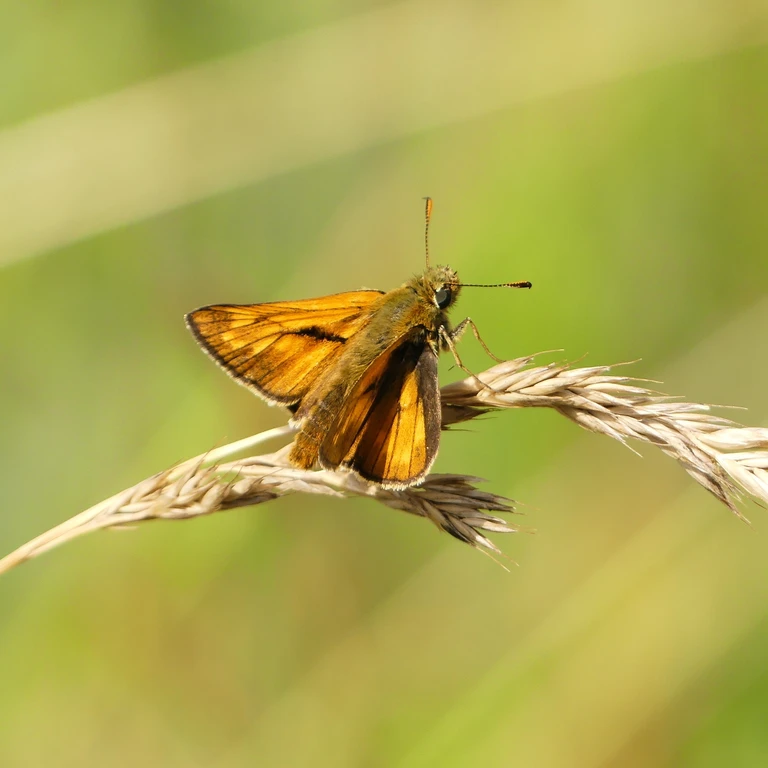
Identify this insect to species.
Ochlodes sylvanus (also Ochlodes venata)
